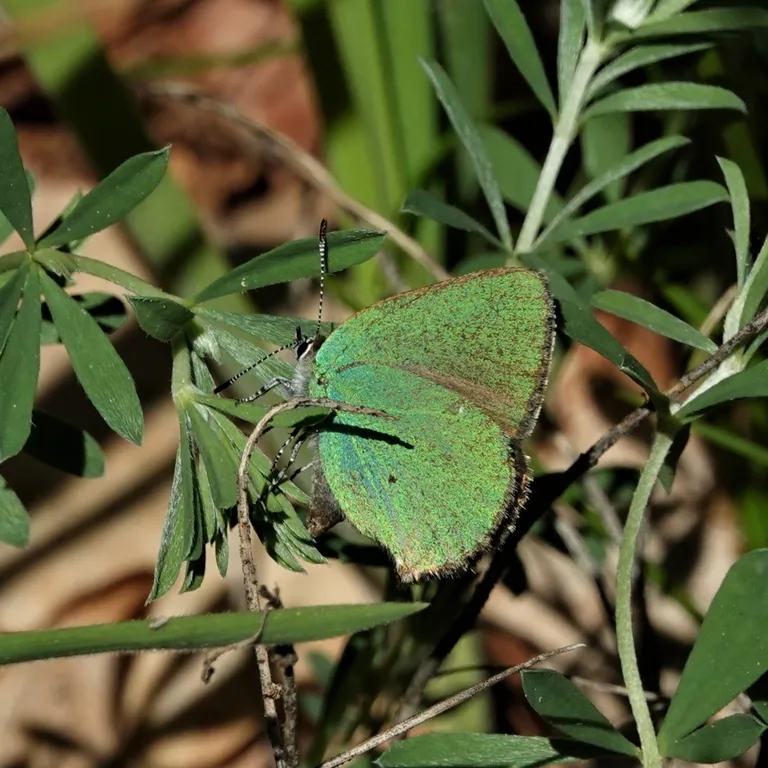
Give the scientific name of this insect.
Callophrys rubi
